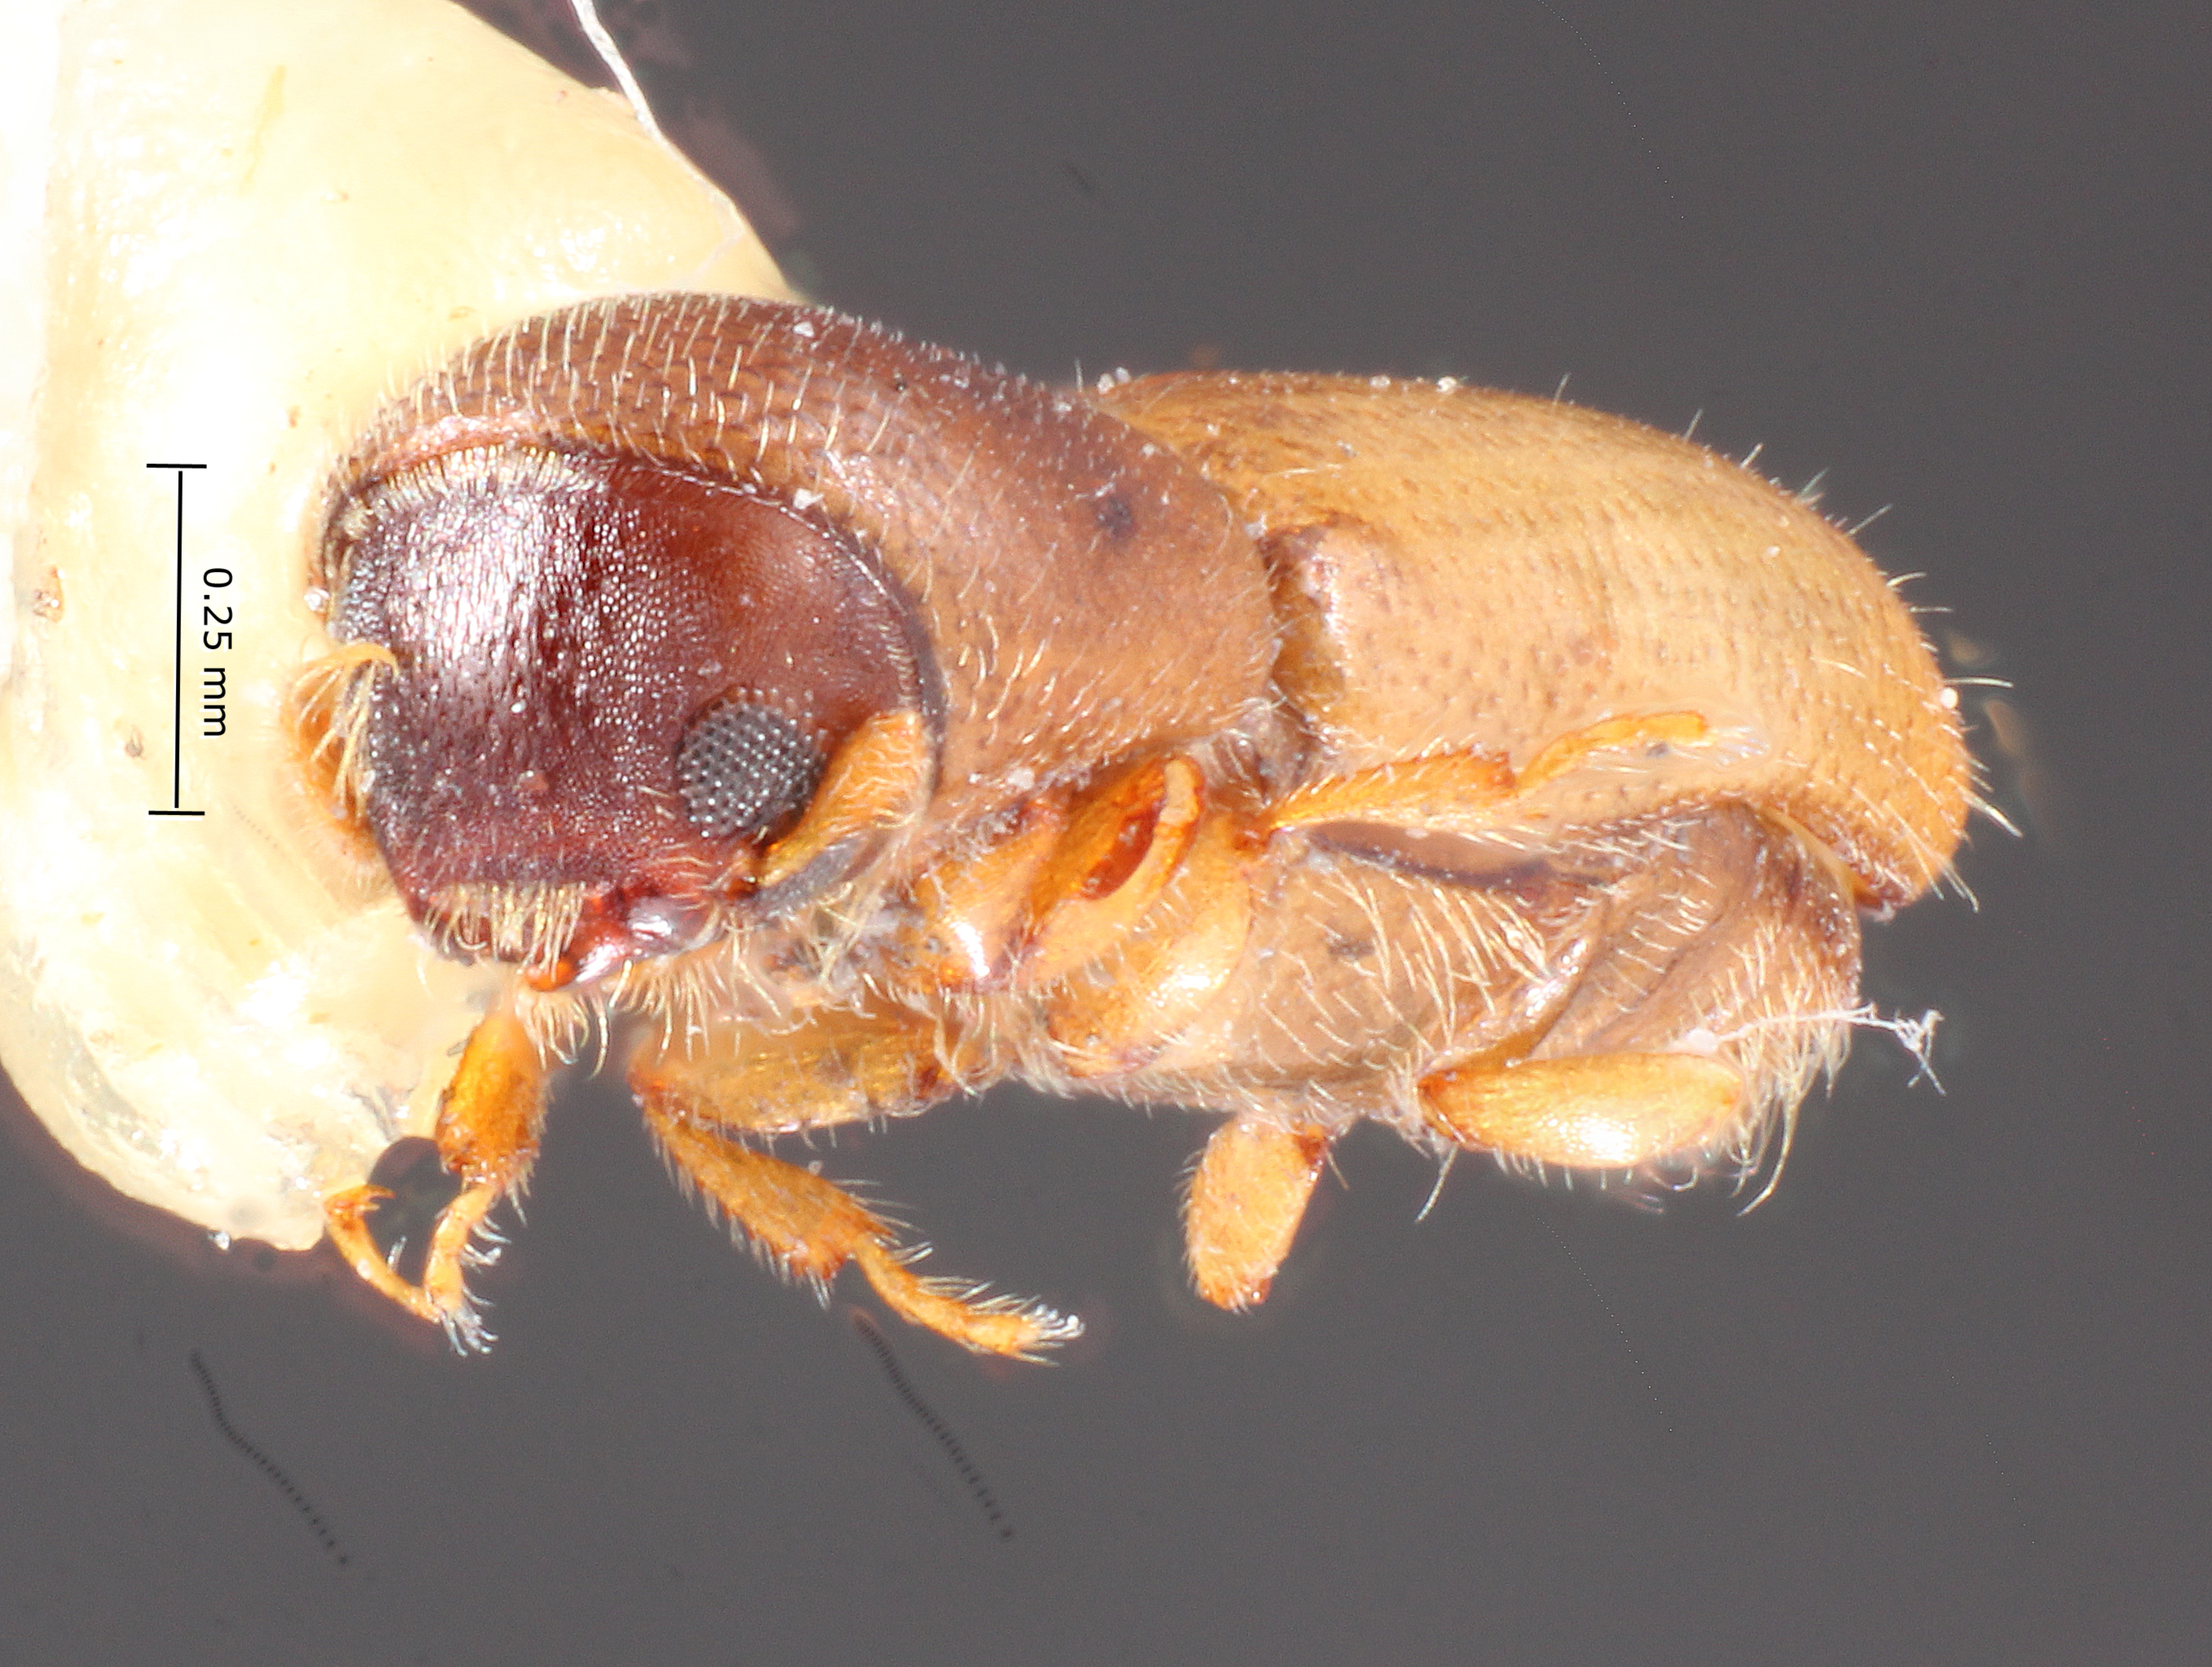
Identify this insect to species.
Monarthrum proprium
